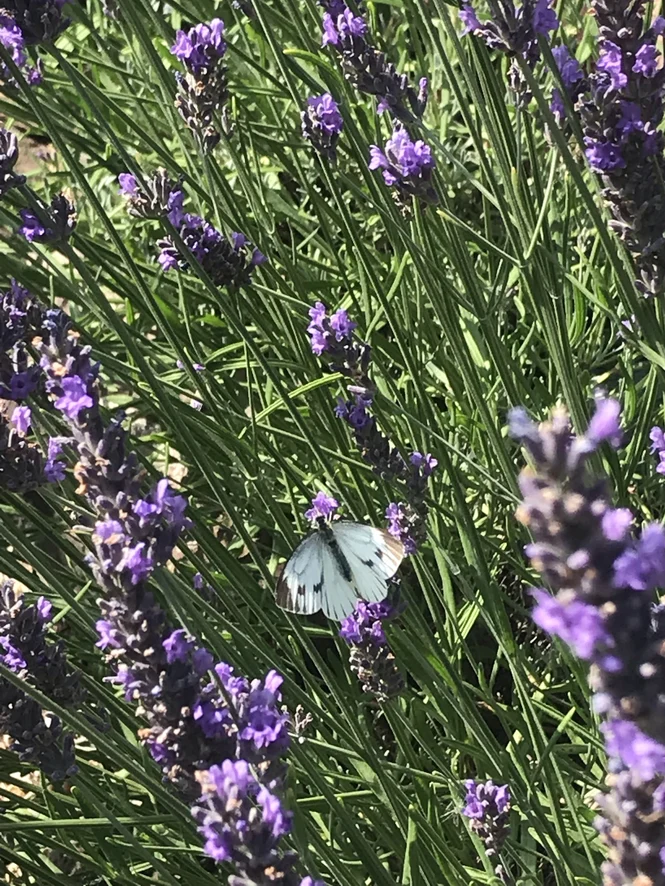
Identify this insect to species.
Pieris napi
